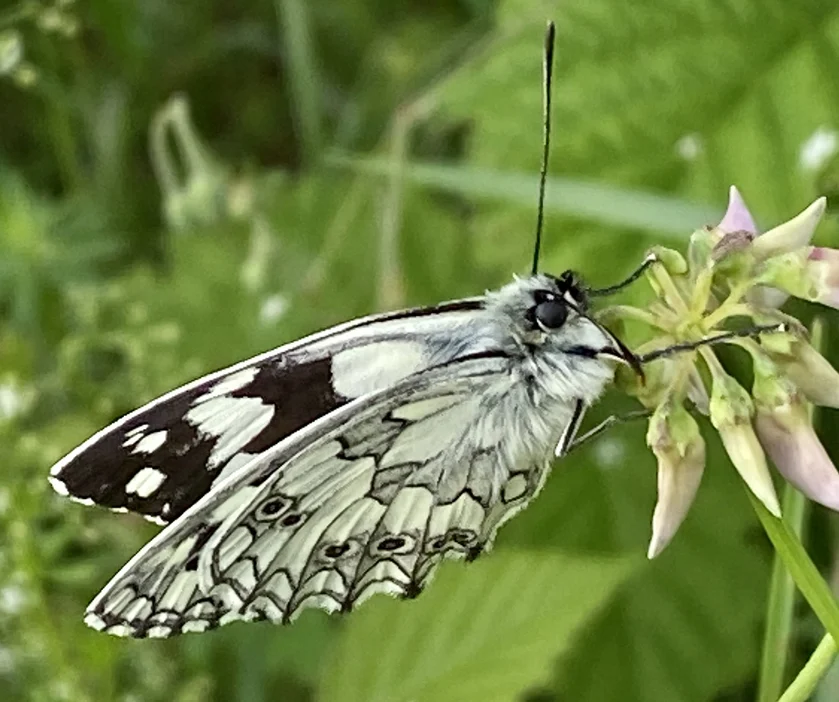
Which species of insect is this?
Melanargia galathea
